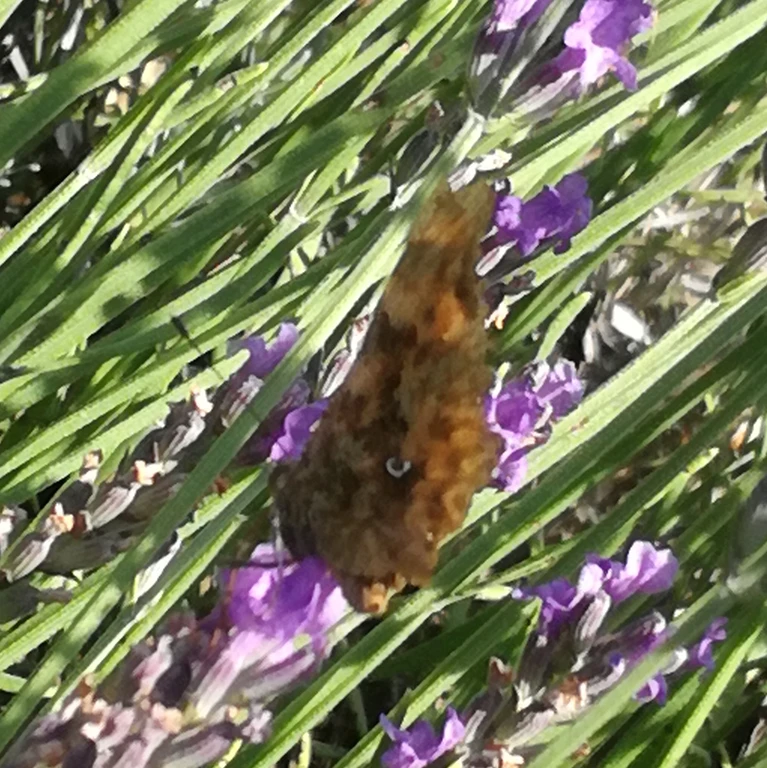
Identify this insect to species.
Polygonia c-album
